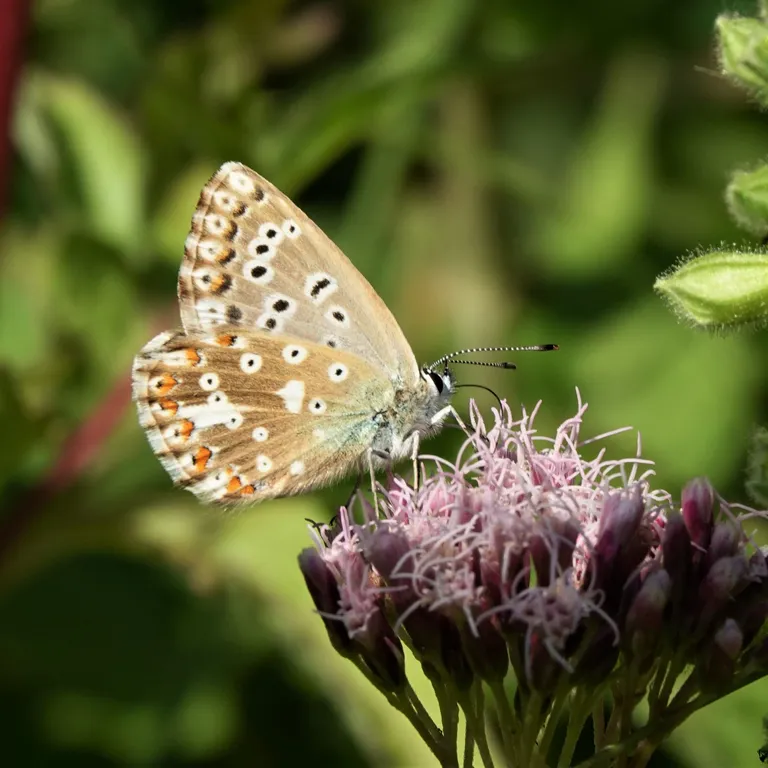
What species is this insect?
Lysandra coridon
